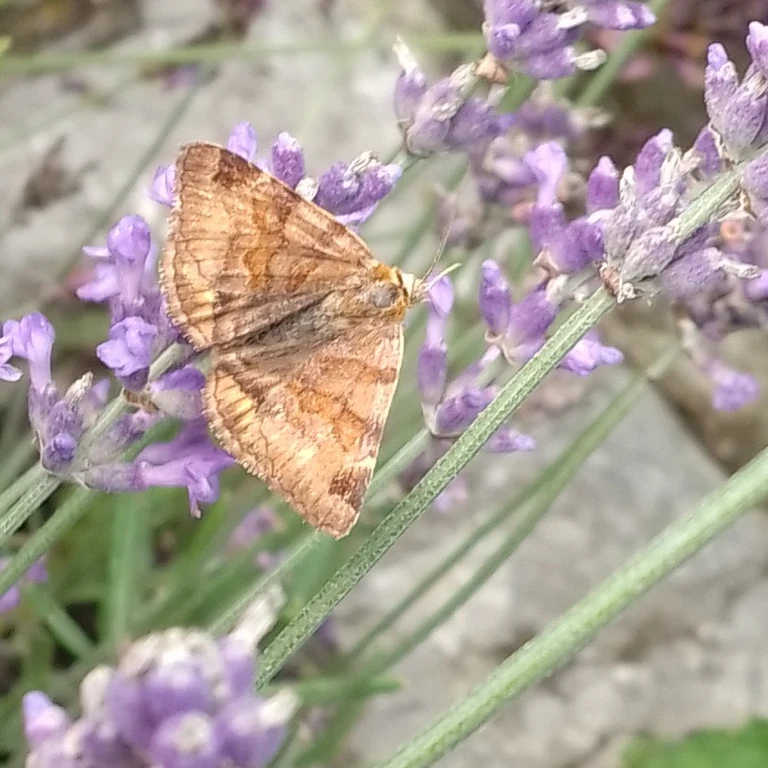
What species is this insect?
Euclidia glyphica
